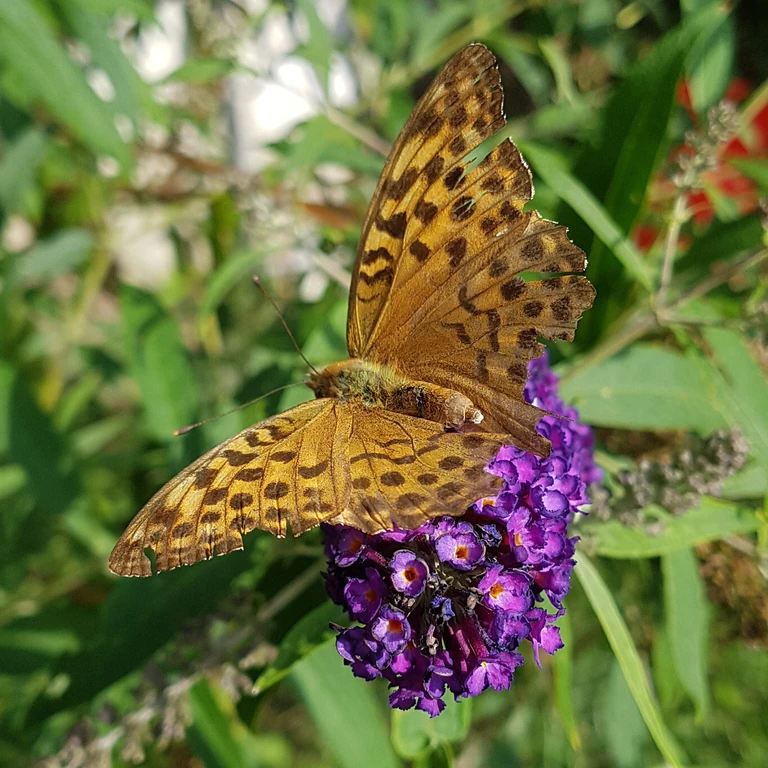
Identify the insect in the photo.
Argynnis paphia
